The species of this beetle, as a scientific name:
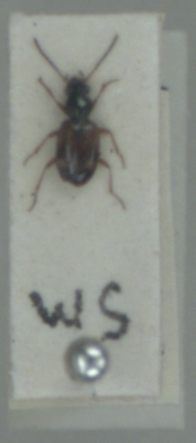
Bembidion articulatum
